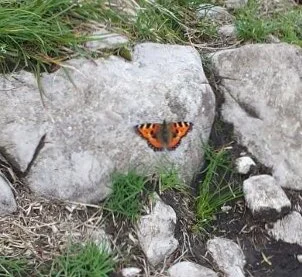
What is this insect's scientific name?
Aglais urticae
